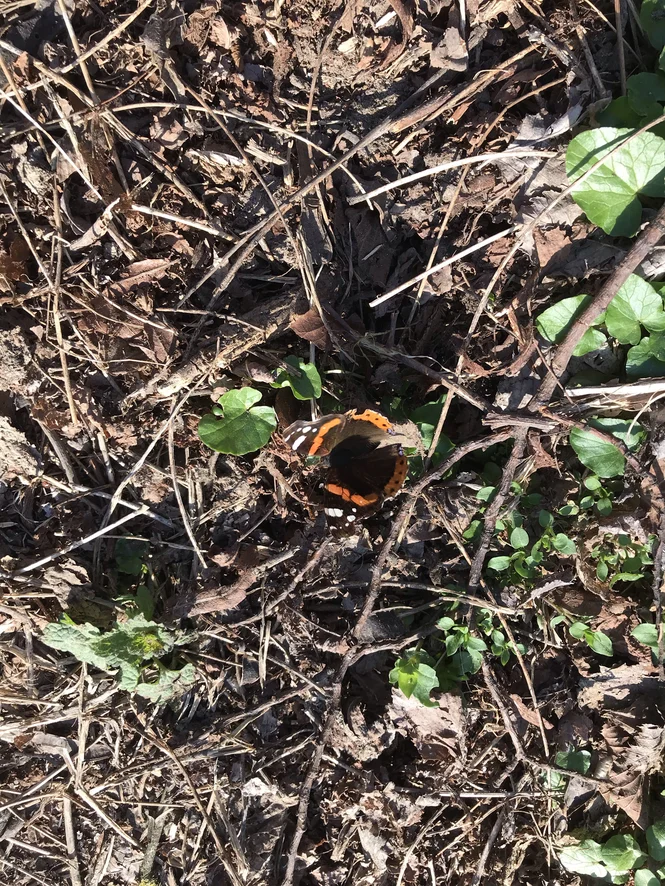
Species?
Vanessa atalanta
